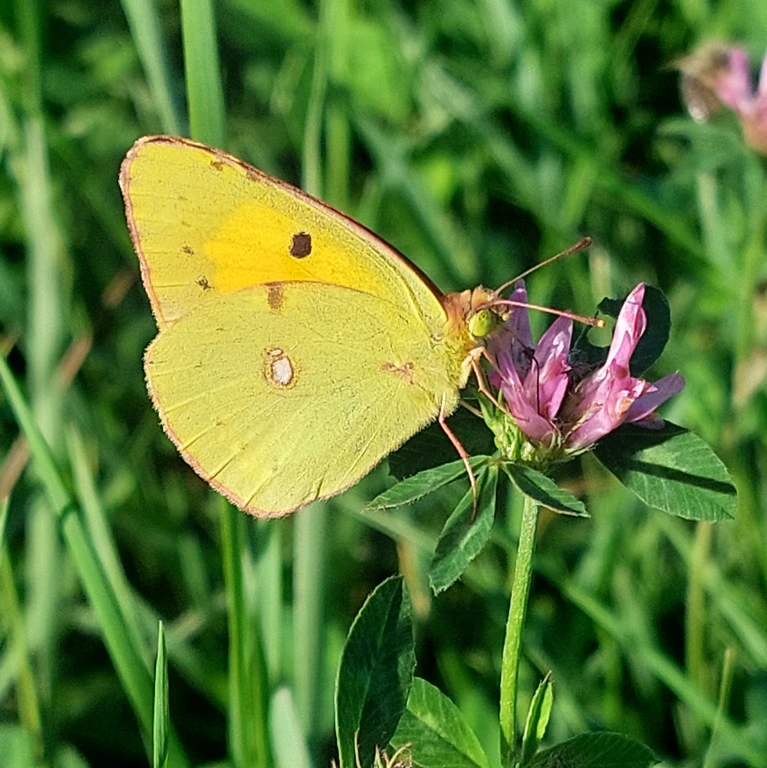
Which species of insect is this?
Colias croceus
